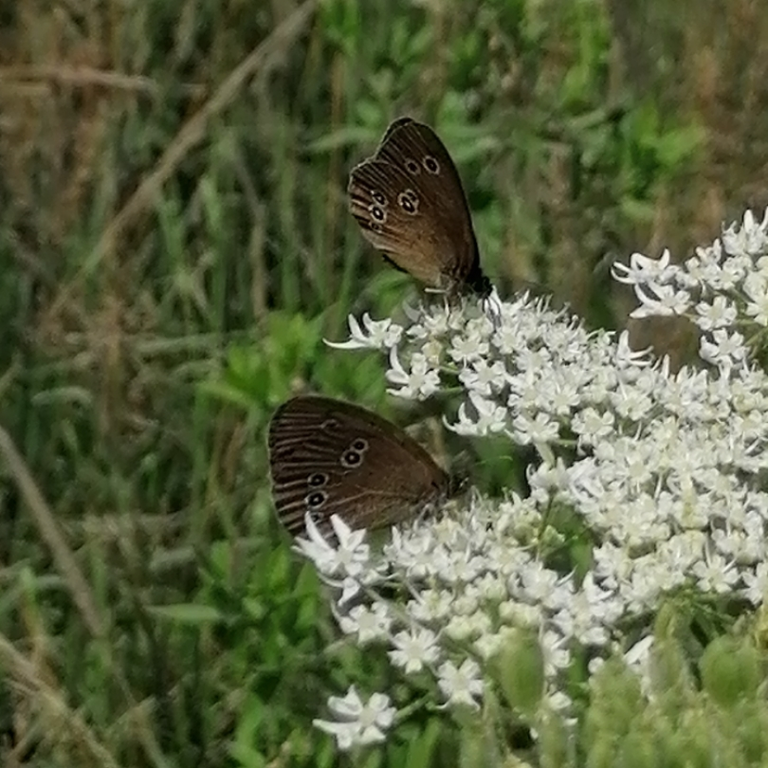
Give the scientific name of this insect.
Aphantopus hyperantus
